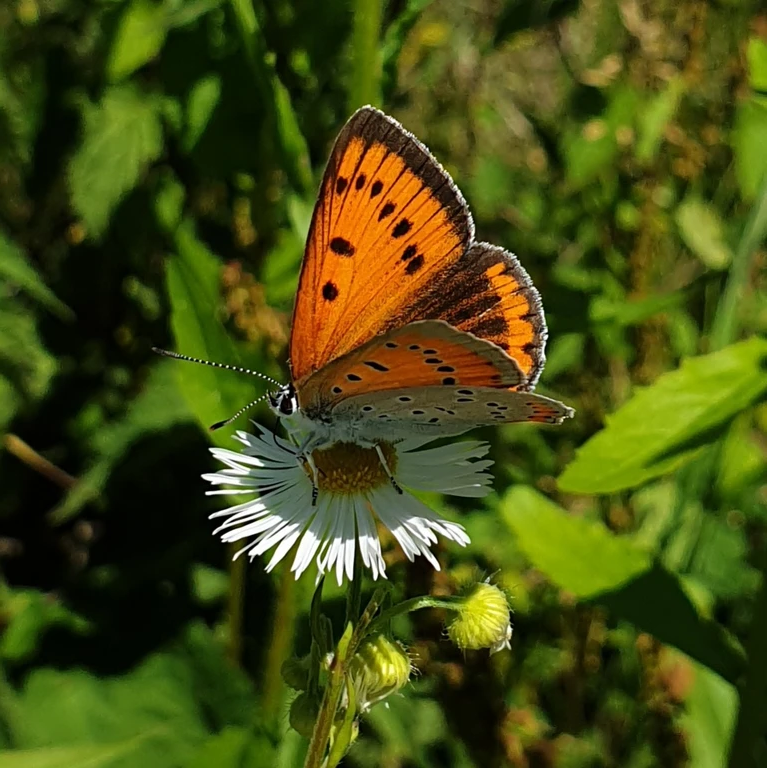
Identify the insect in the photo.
Lycaena dispar
